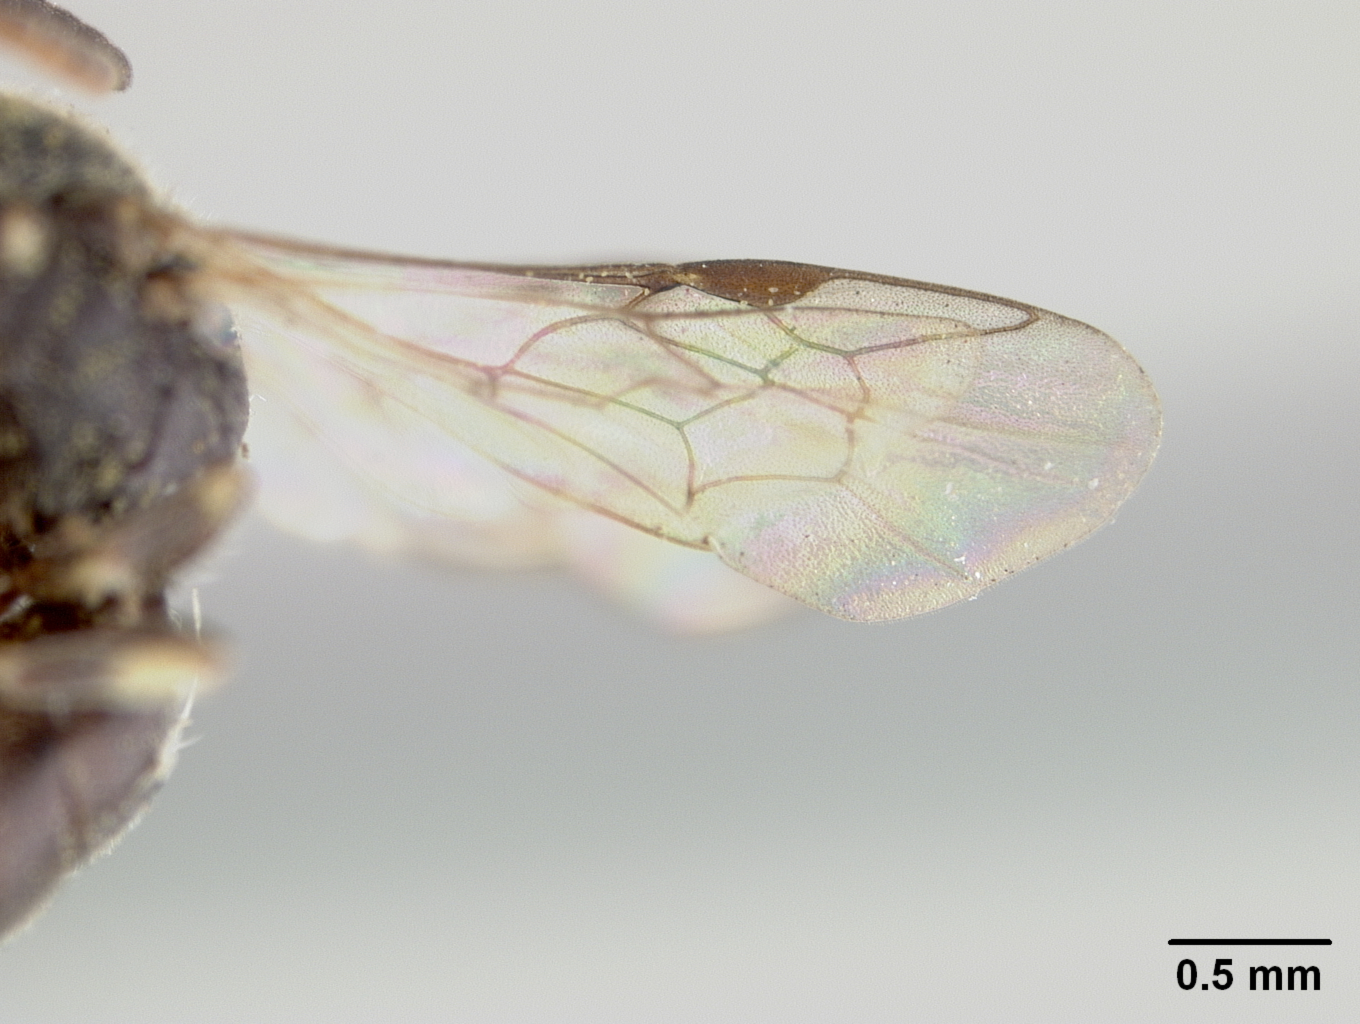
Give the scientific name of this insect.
Prosopis telepora
